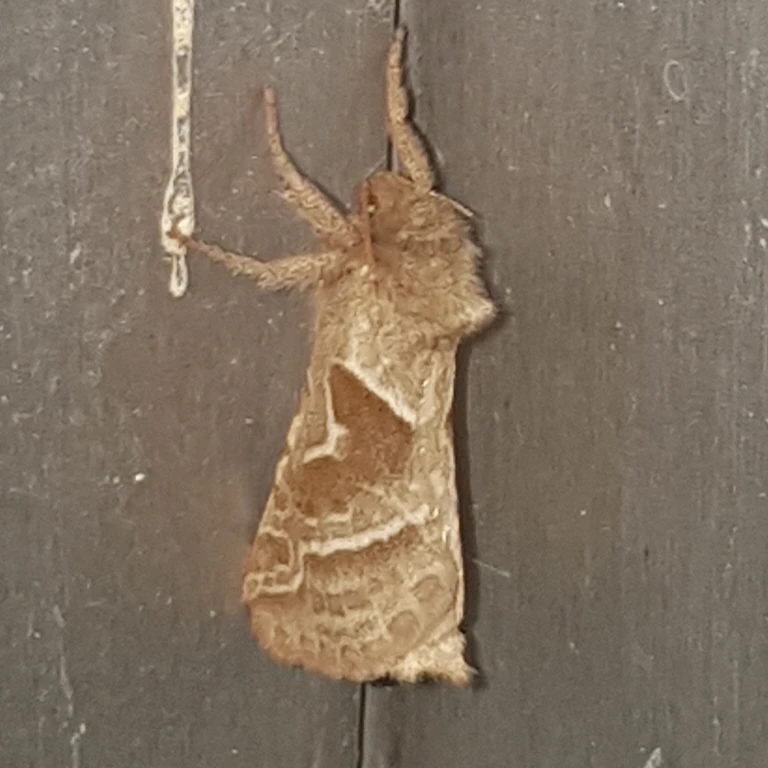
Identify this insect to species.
Triodia sylvina
